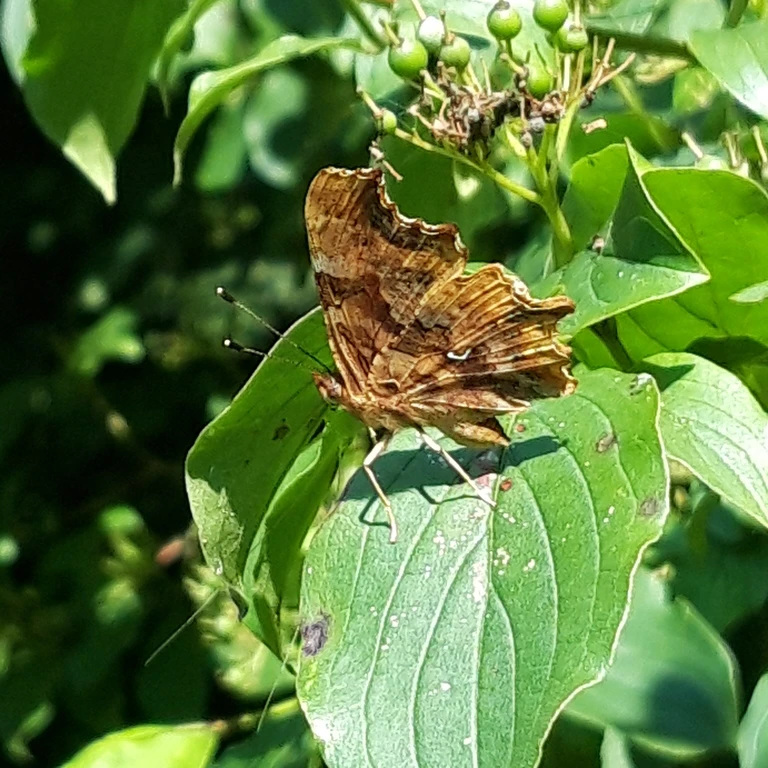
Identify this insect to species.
Polygonia c-album
